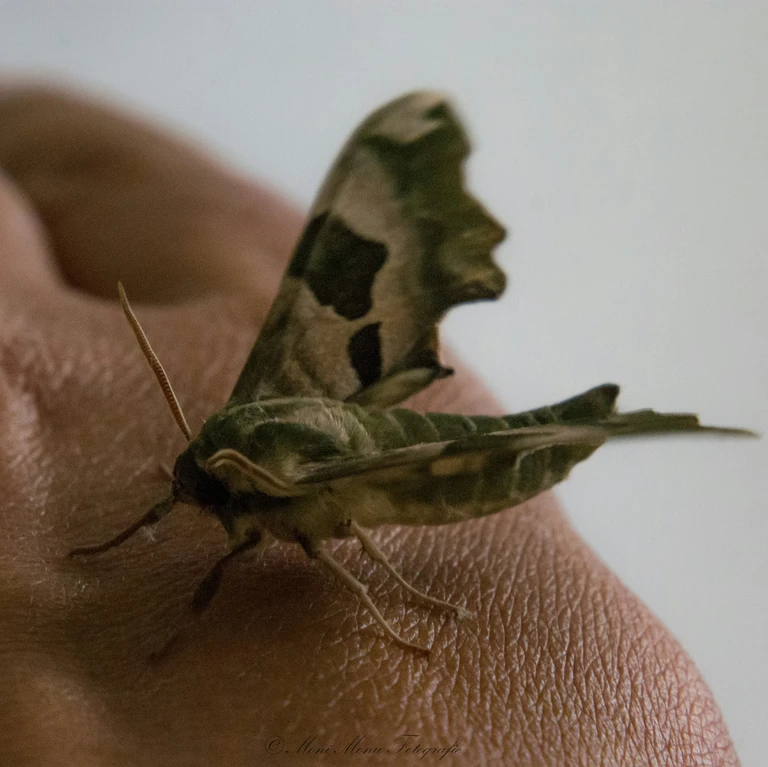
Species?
Mimas tiliae
